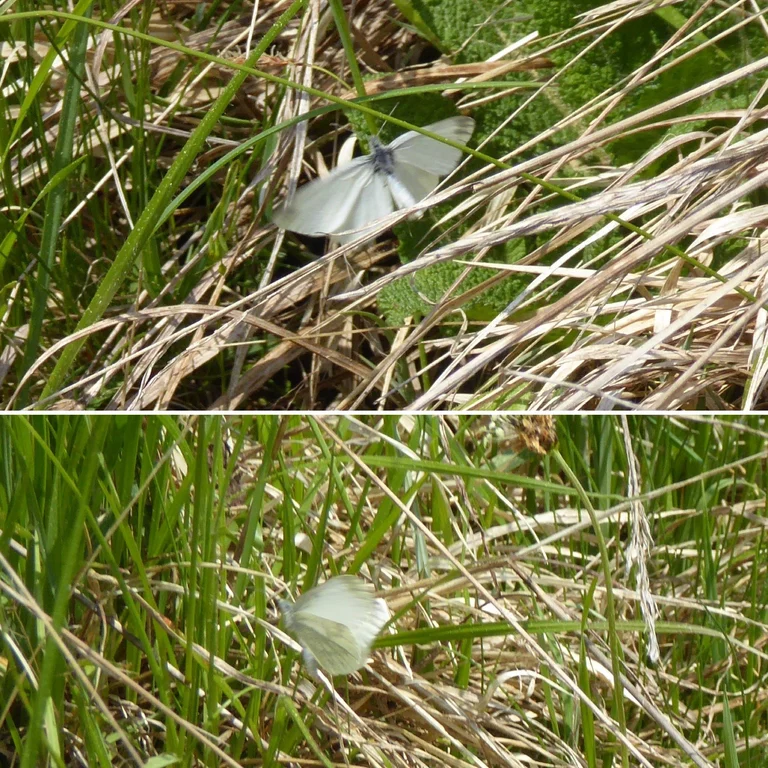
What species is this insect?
Leptidea sinapis/juvernica
